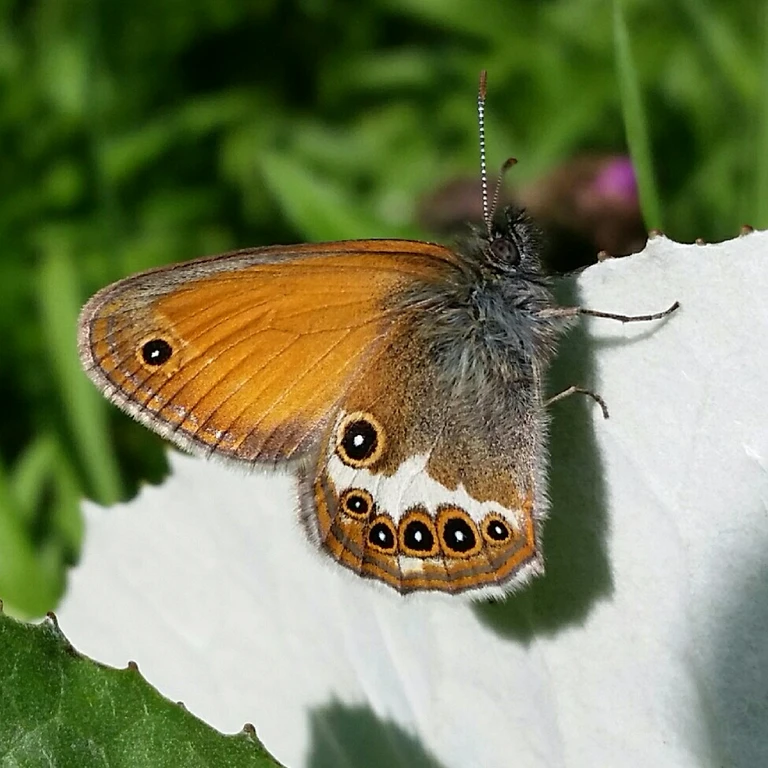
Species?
Coenonympha arcania
